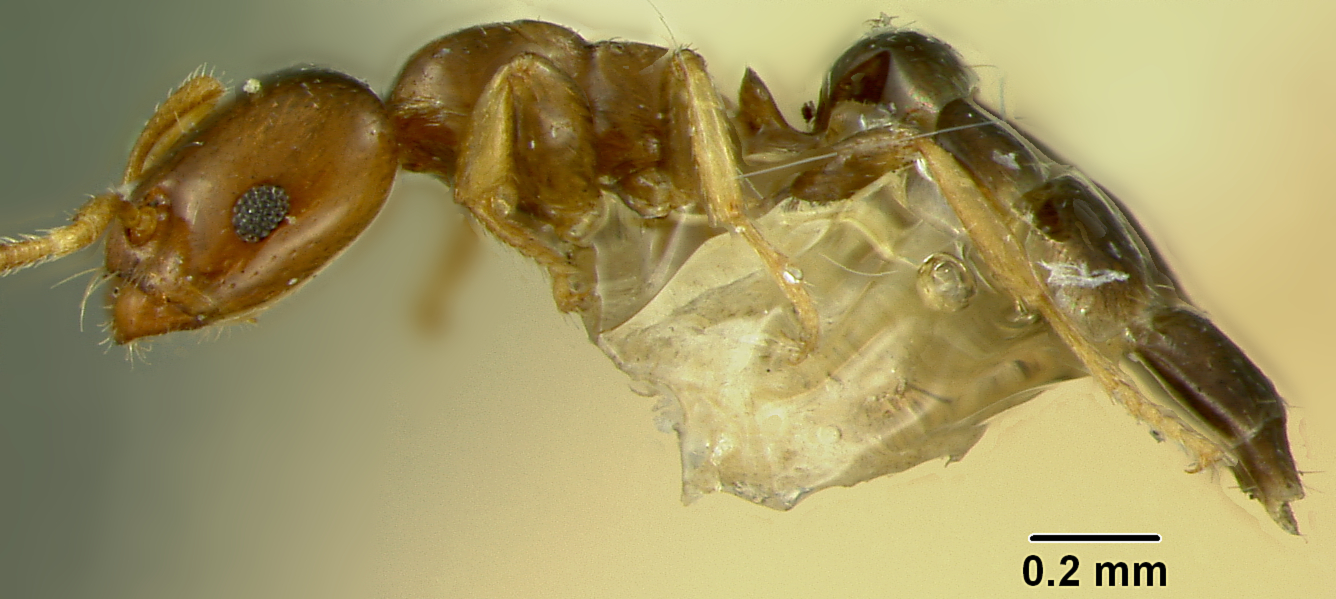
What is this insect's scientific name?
Myrmelachista guyanensis
